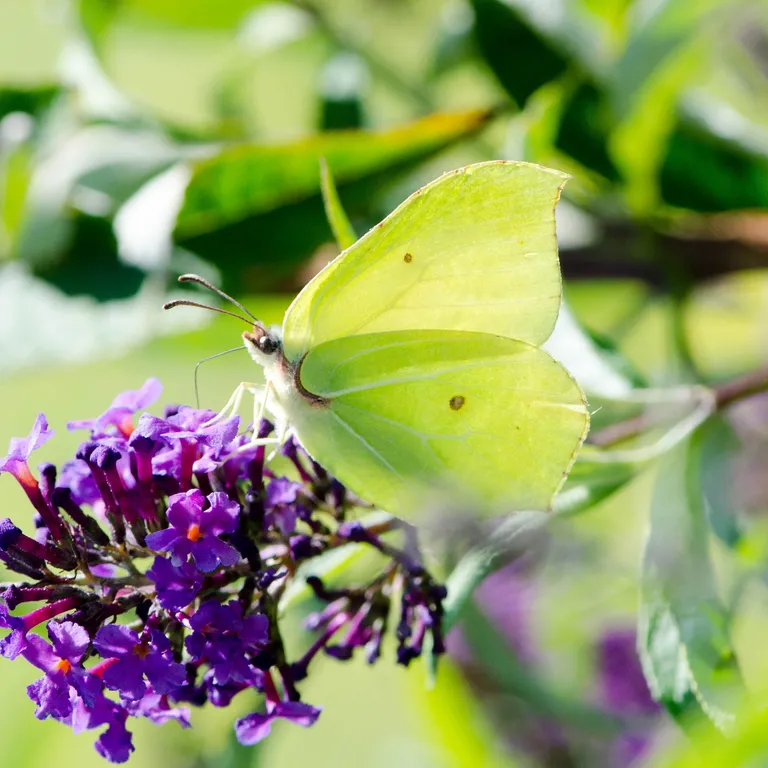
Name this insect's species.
Gonepteryx rhamni
